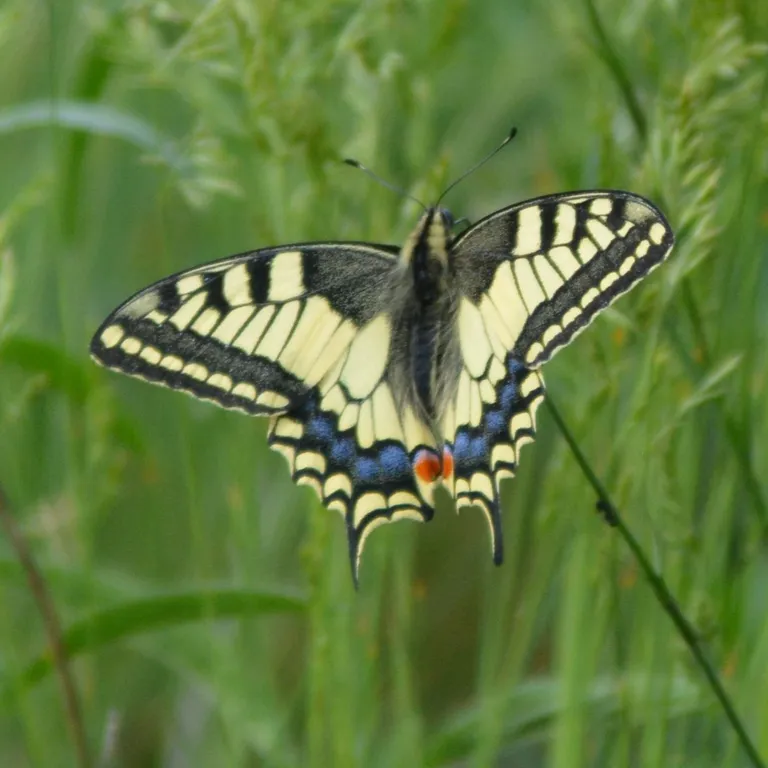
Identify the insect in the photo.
Papilio machaon
